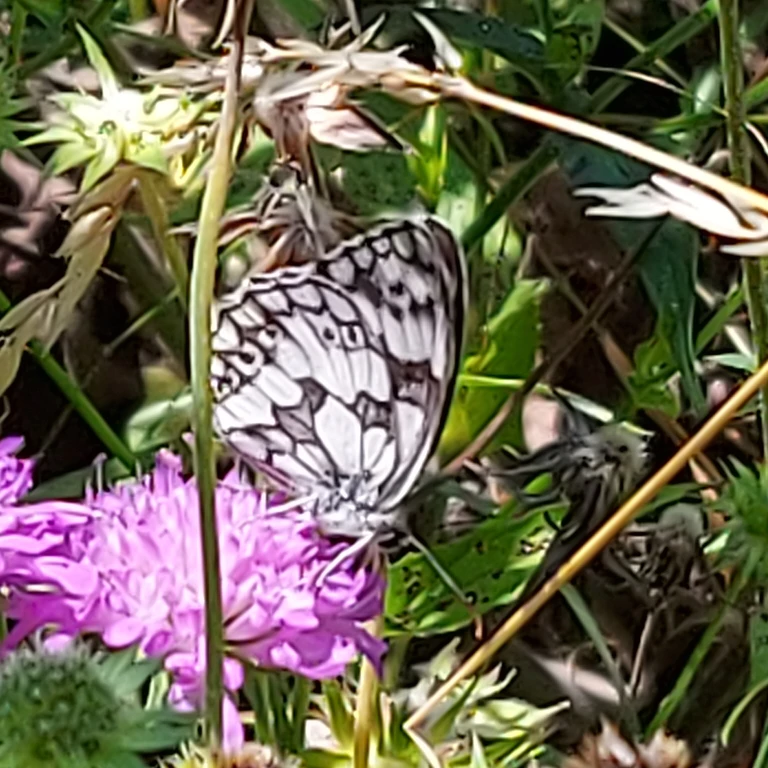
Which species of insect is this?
Melanargia galathea
